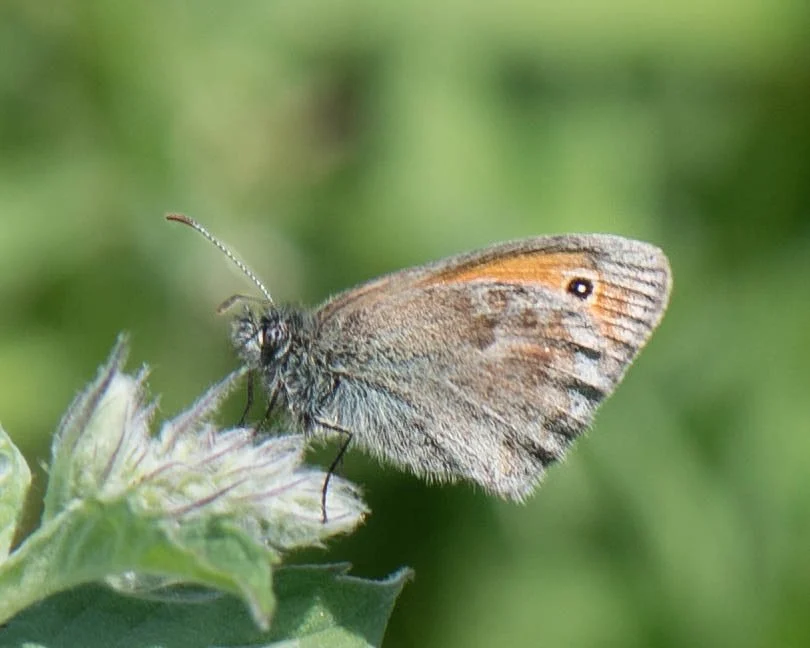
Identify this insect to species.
Coenonympha pamphilus
